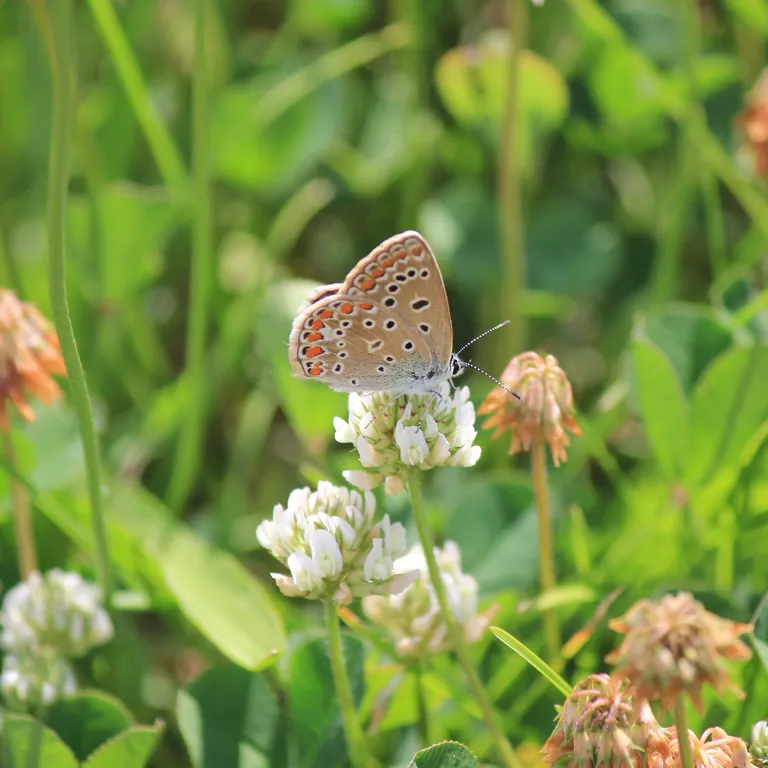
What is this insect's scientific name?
Polyommatus icarus
